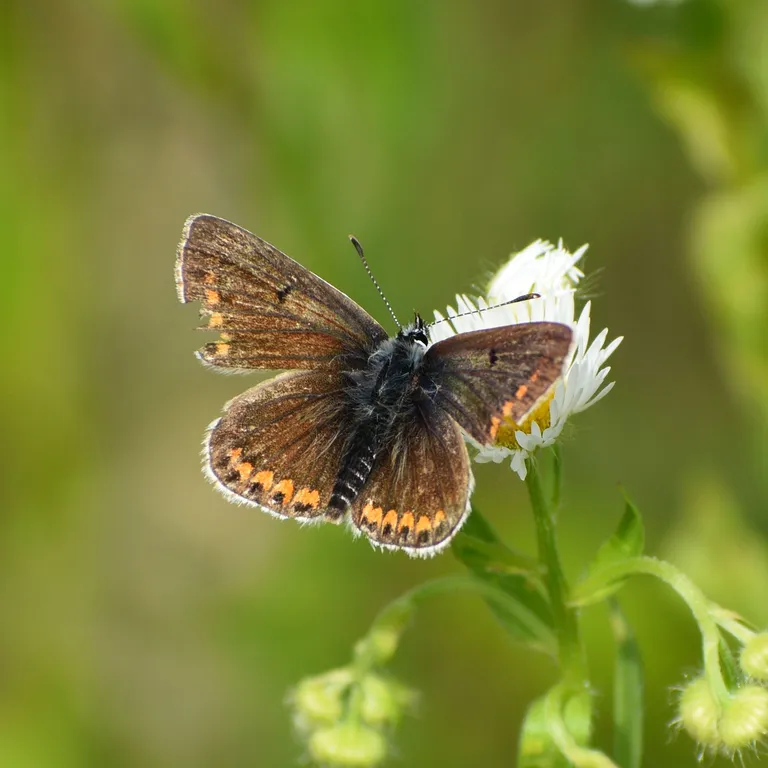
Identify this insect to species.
Aricia agestis/artaxerxes
